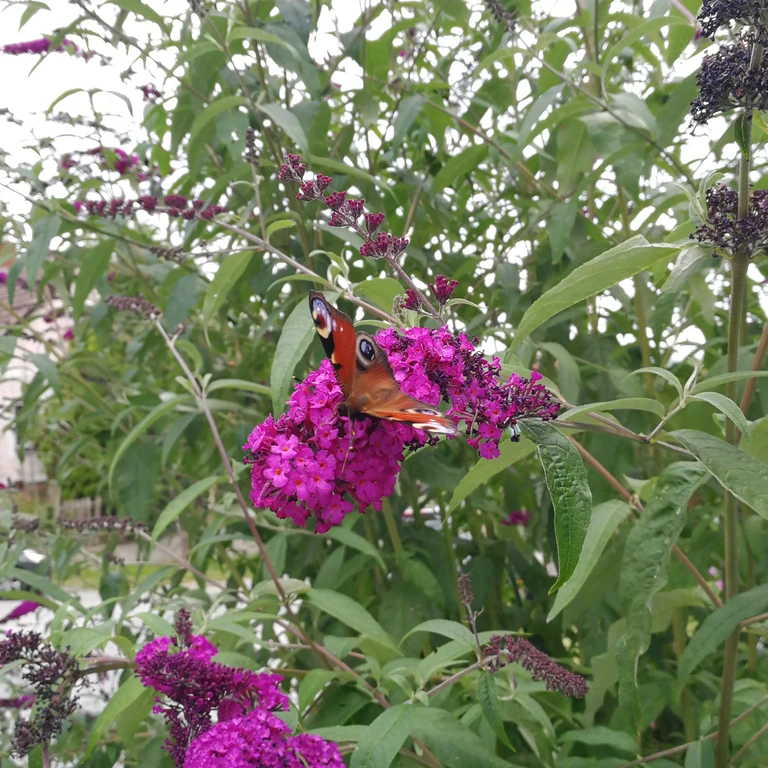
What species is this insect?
Aglais io
